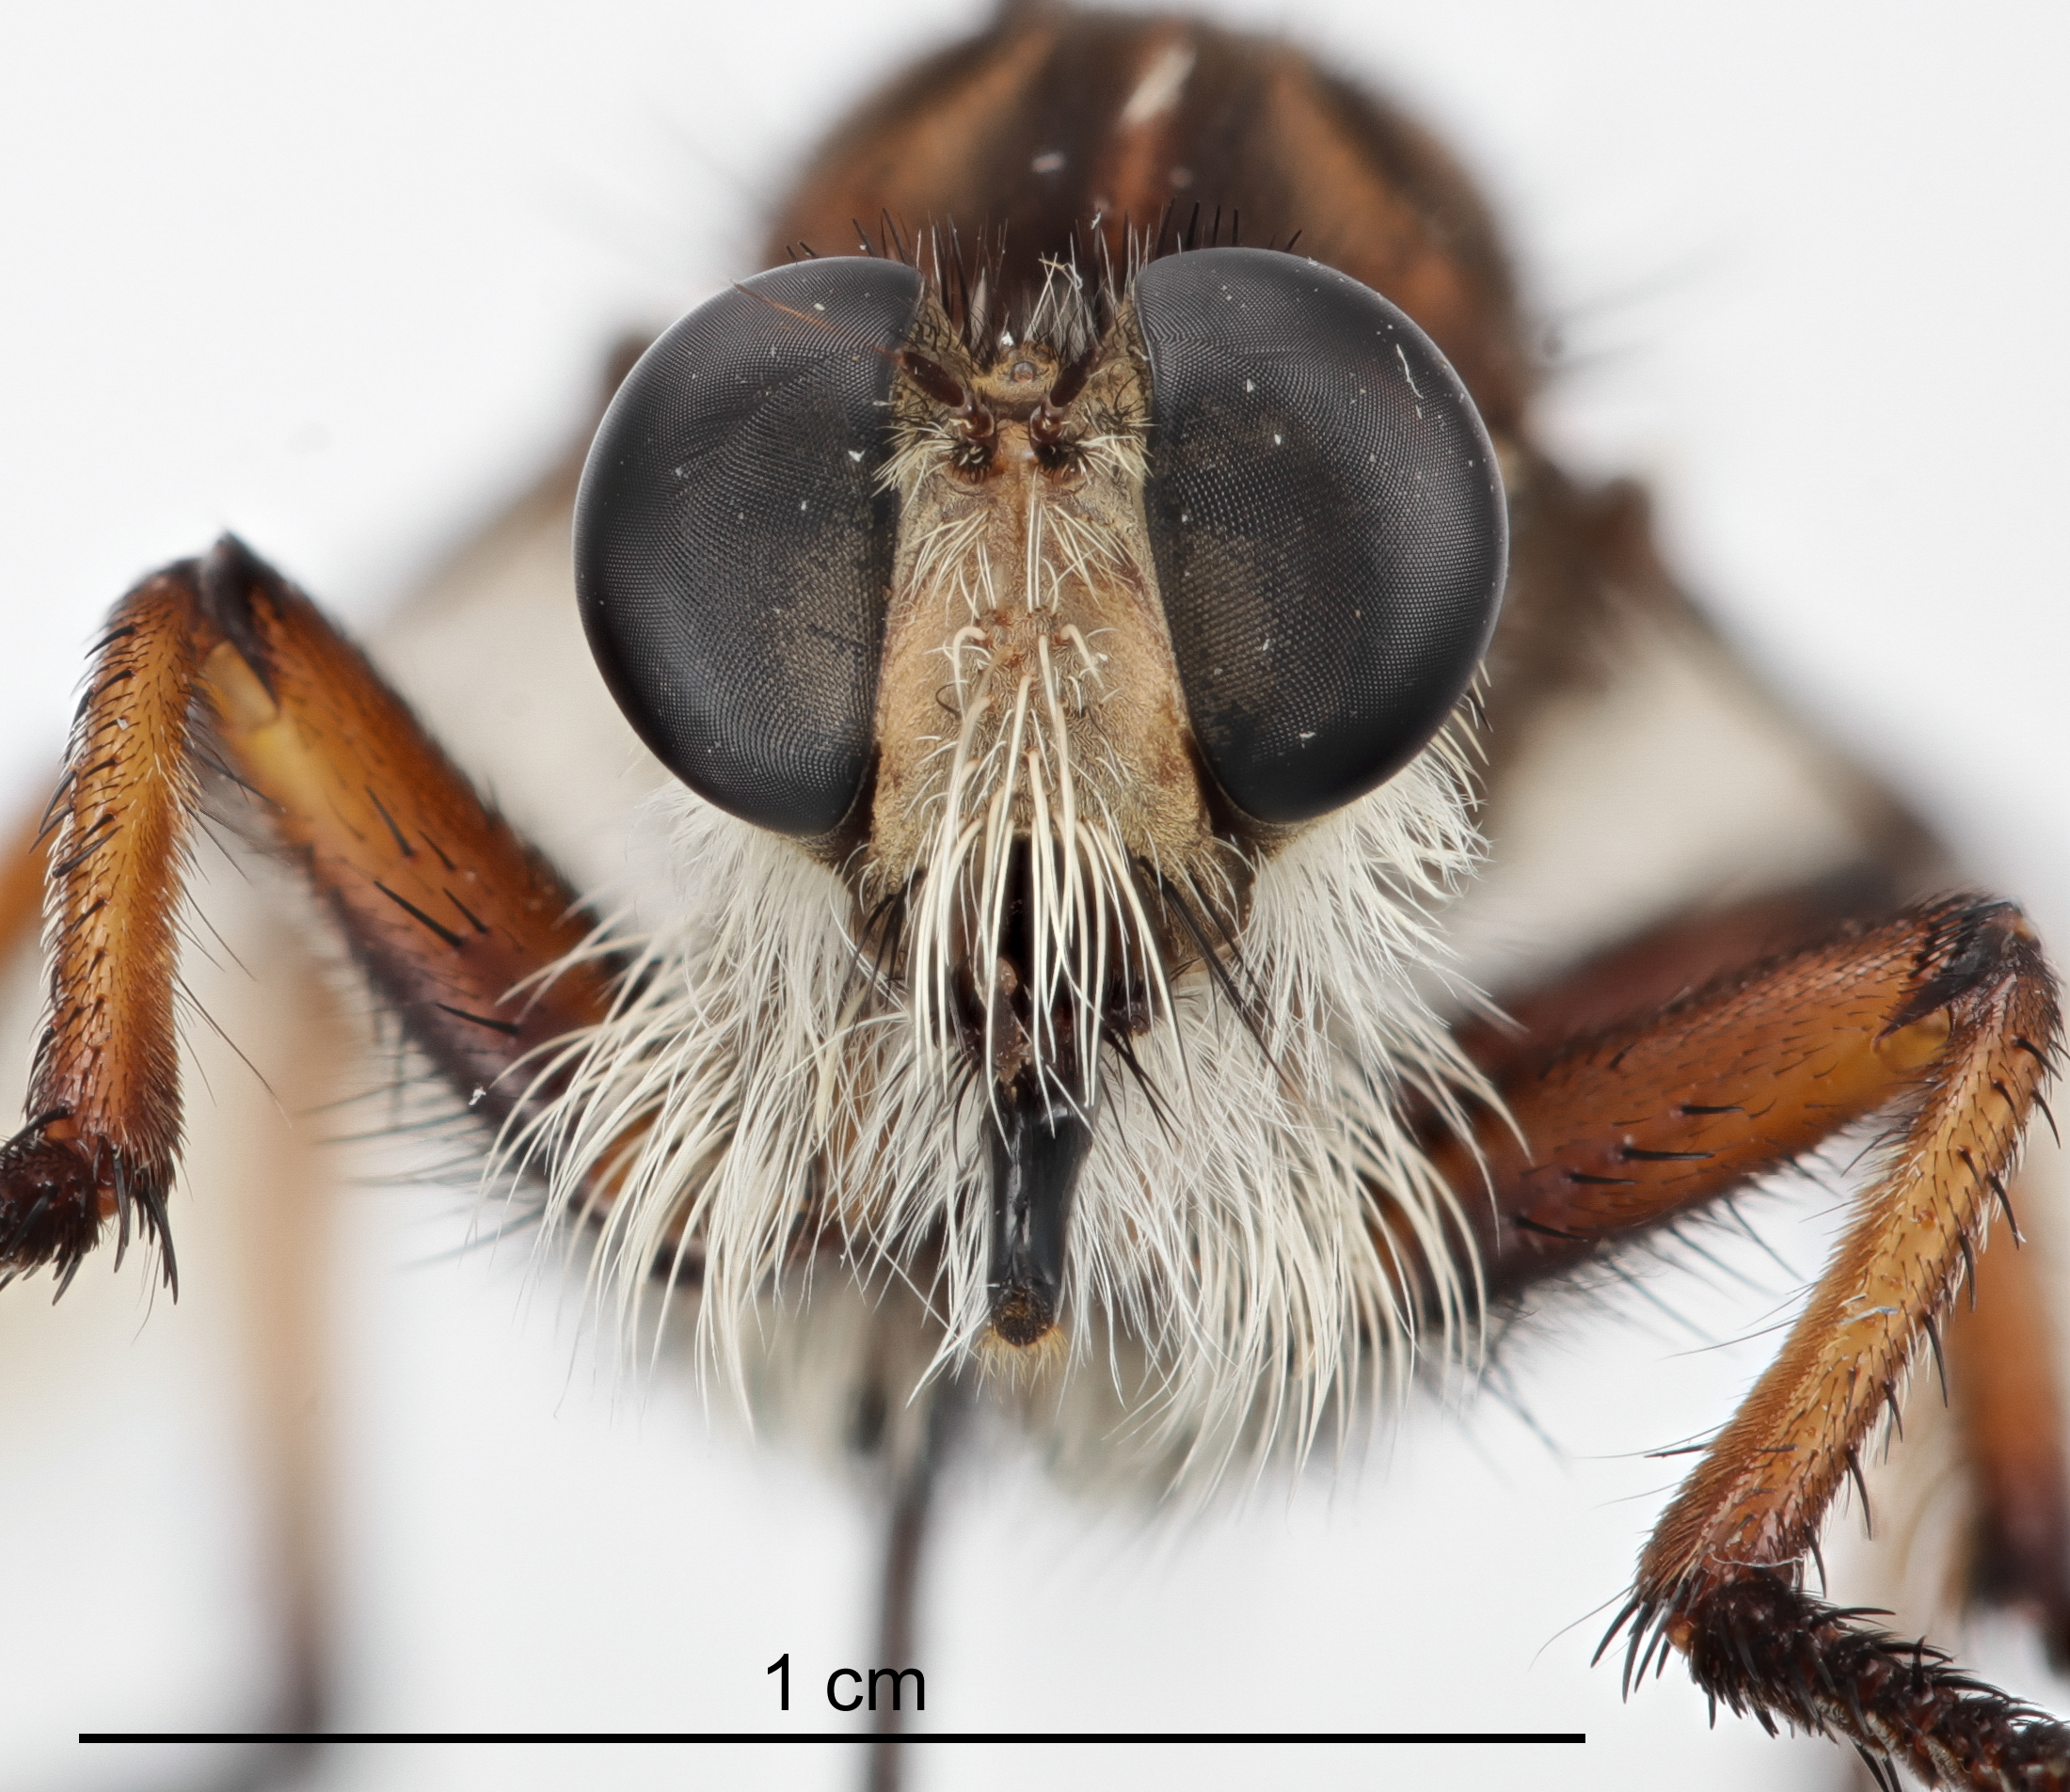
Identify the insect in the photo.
Promachus hinei
